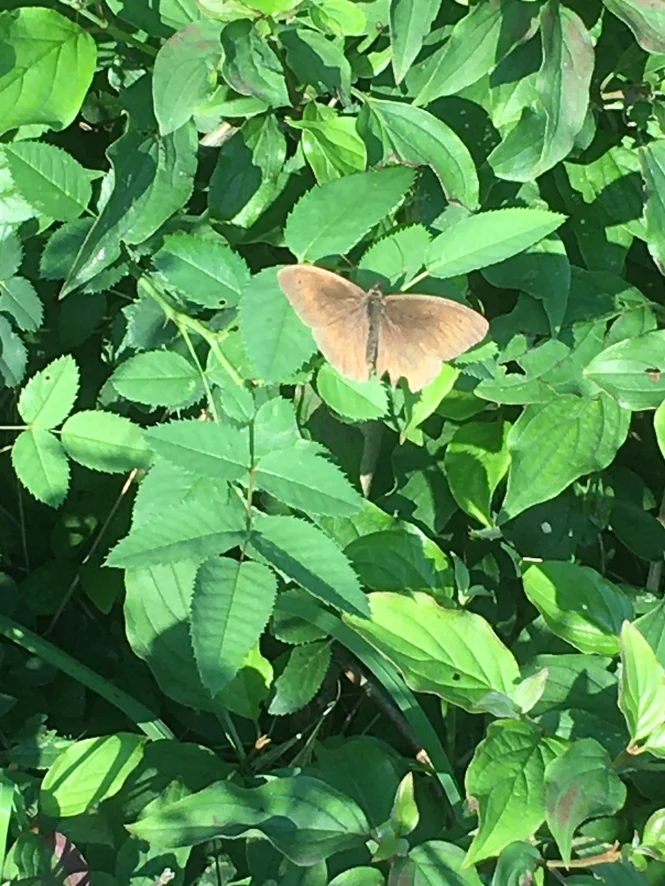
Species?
Maniola jurtina
